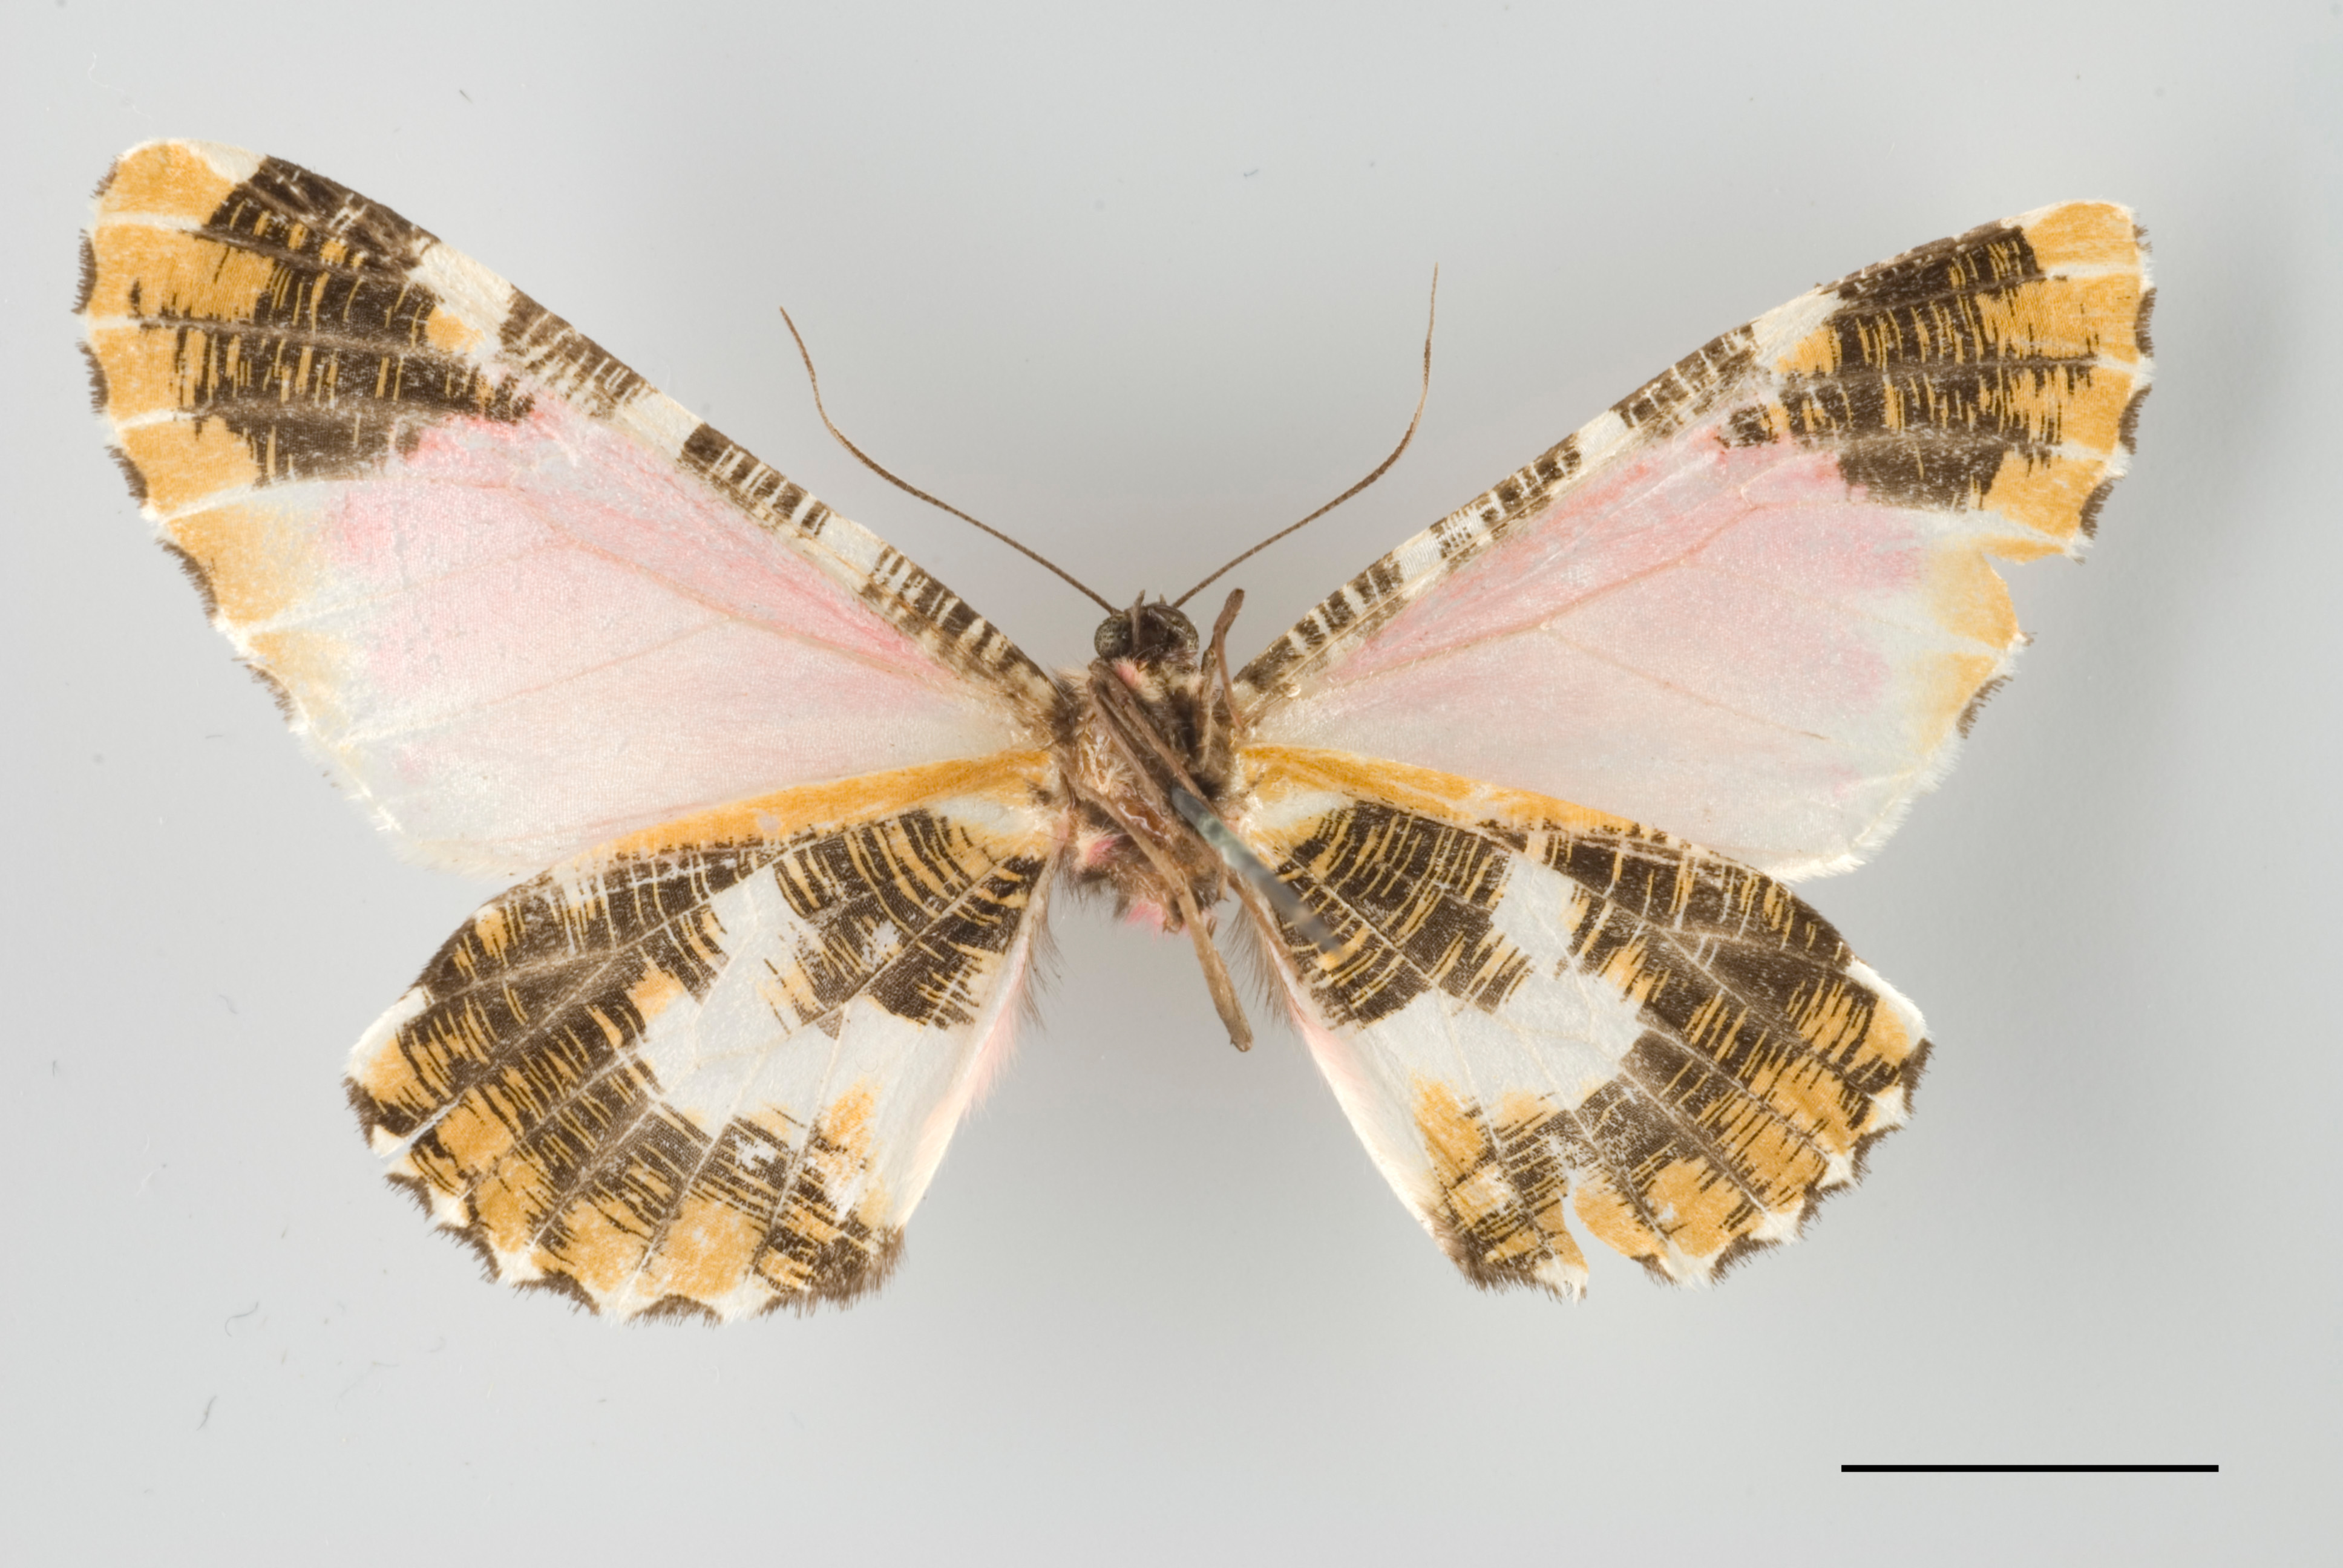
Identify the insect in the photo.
Callipia paradisea
